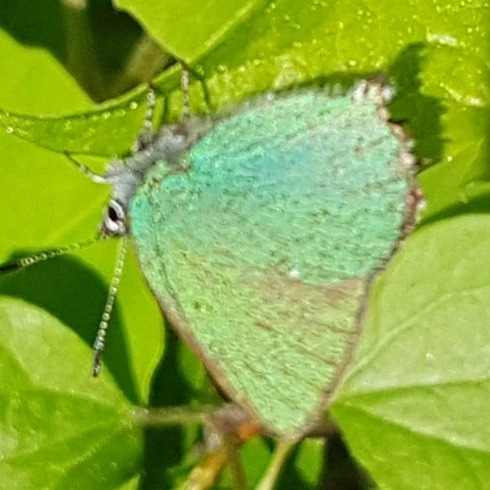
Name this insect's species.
Callophrys rubi
